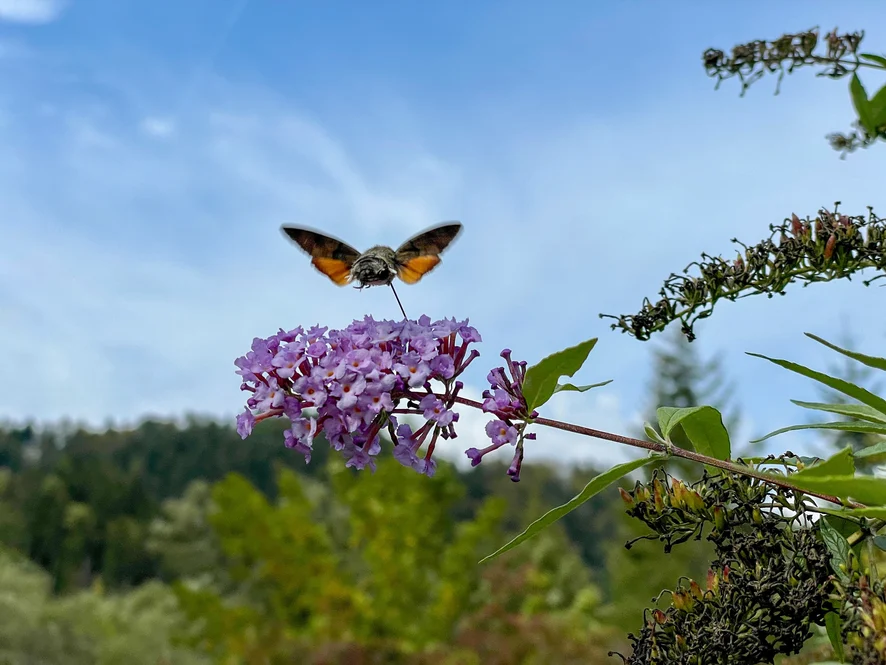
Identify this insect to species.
Macroglossum stellatarum
